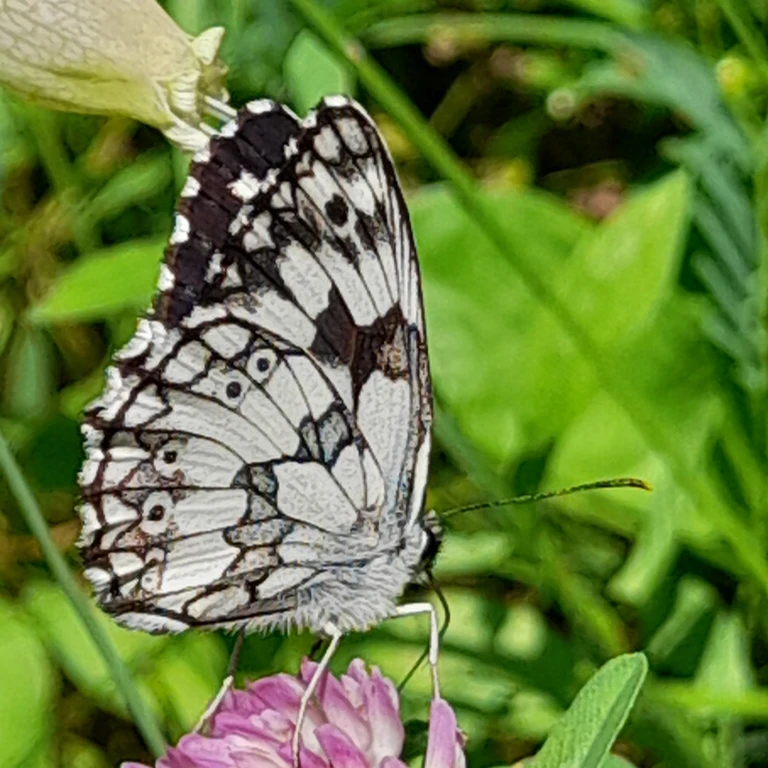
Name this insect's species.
Melanargia galathea
